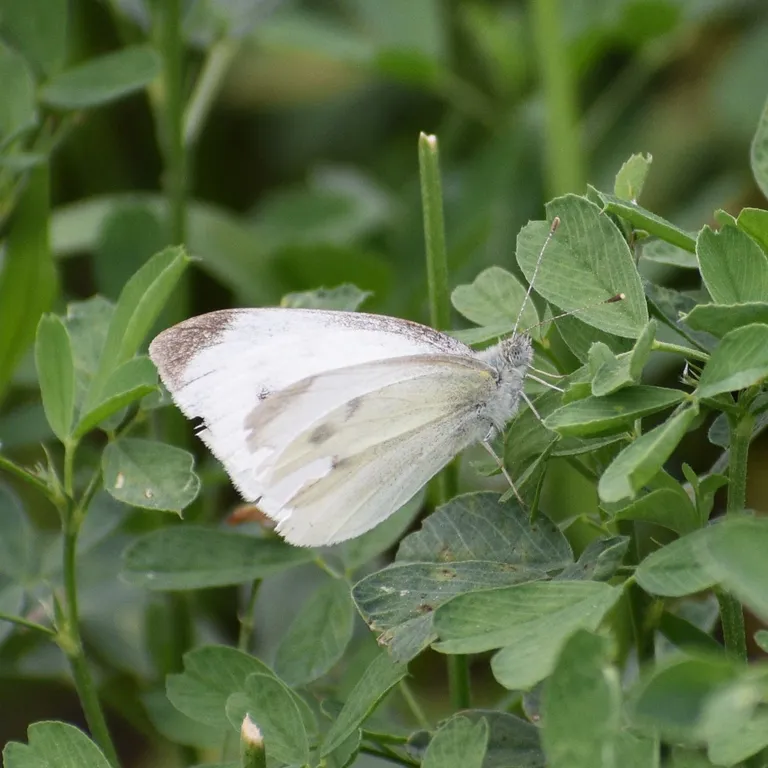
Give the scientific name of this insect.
Pieris rapae
